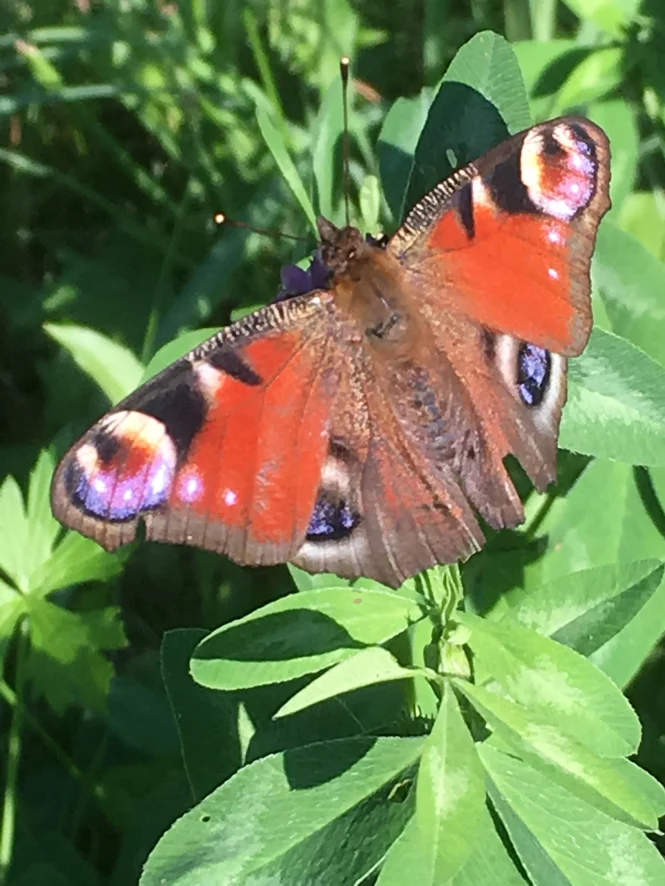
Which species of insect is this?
Aglais io
